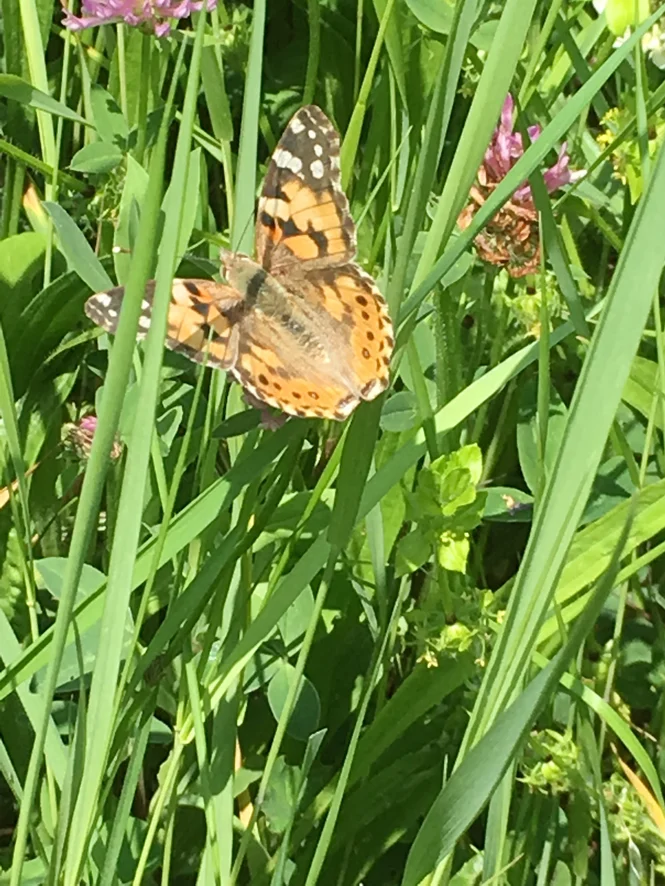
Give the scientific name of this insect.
Vanessa cardui
